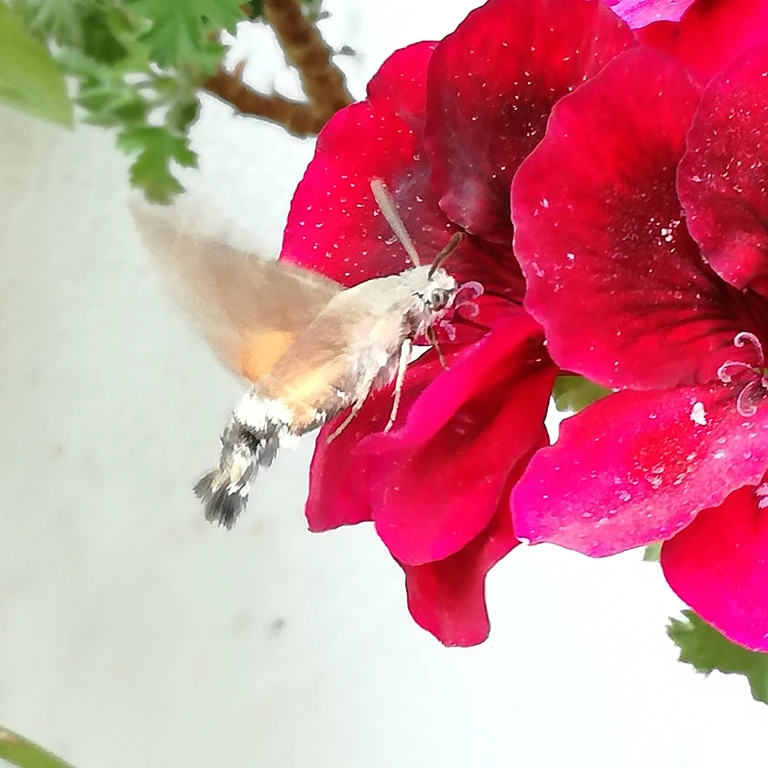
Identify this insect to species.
Macroglossum stellatarum
